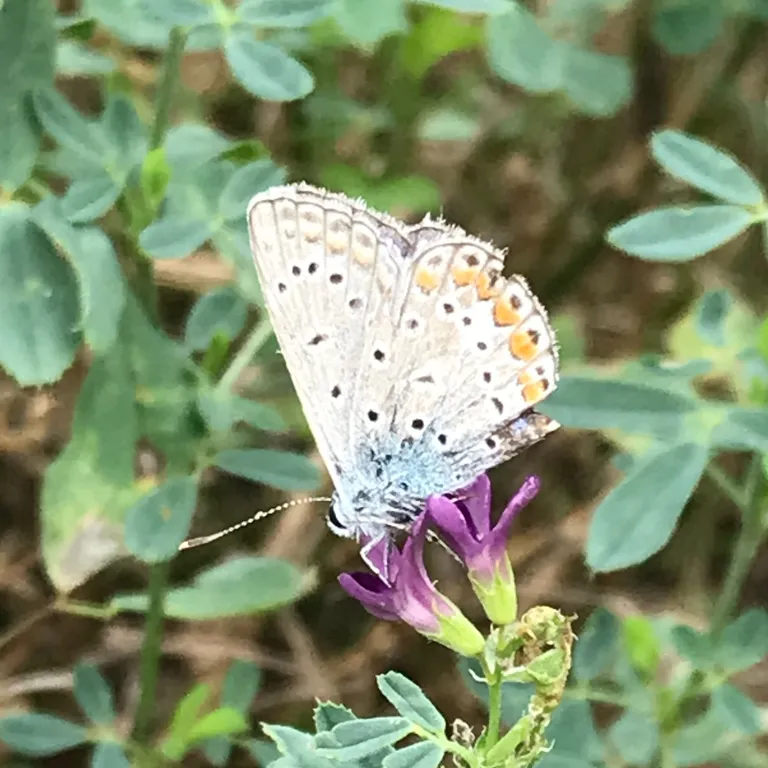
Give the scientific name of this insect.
Polyommatus icarus
